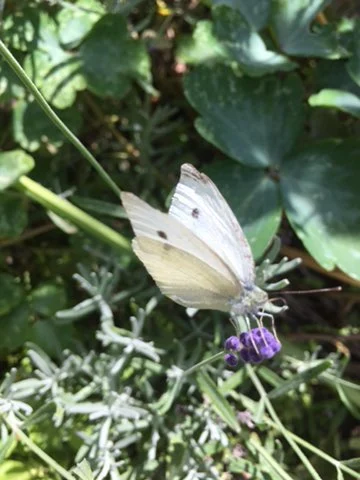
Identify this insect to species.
Pieris rapae
